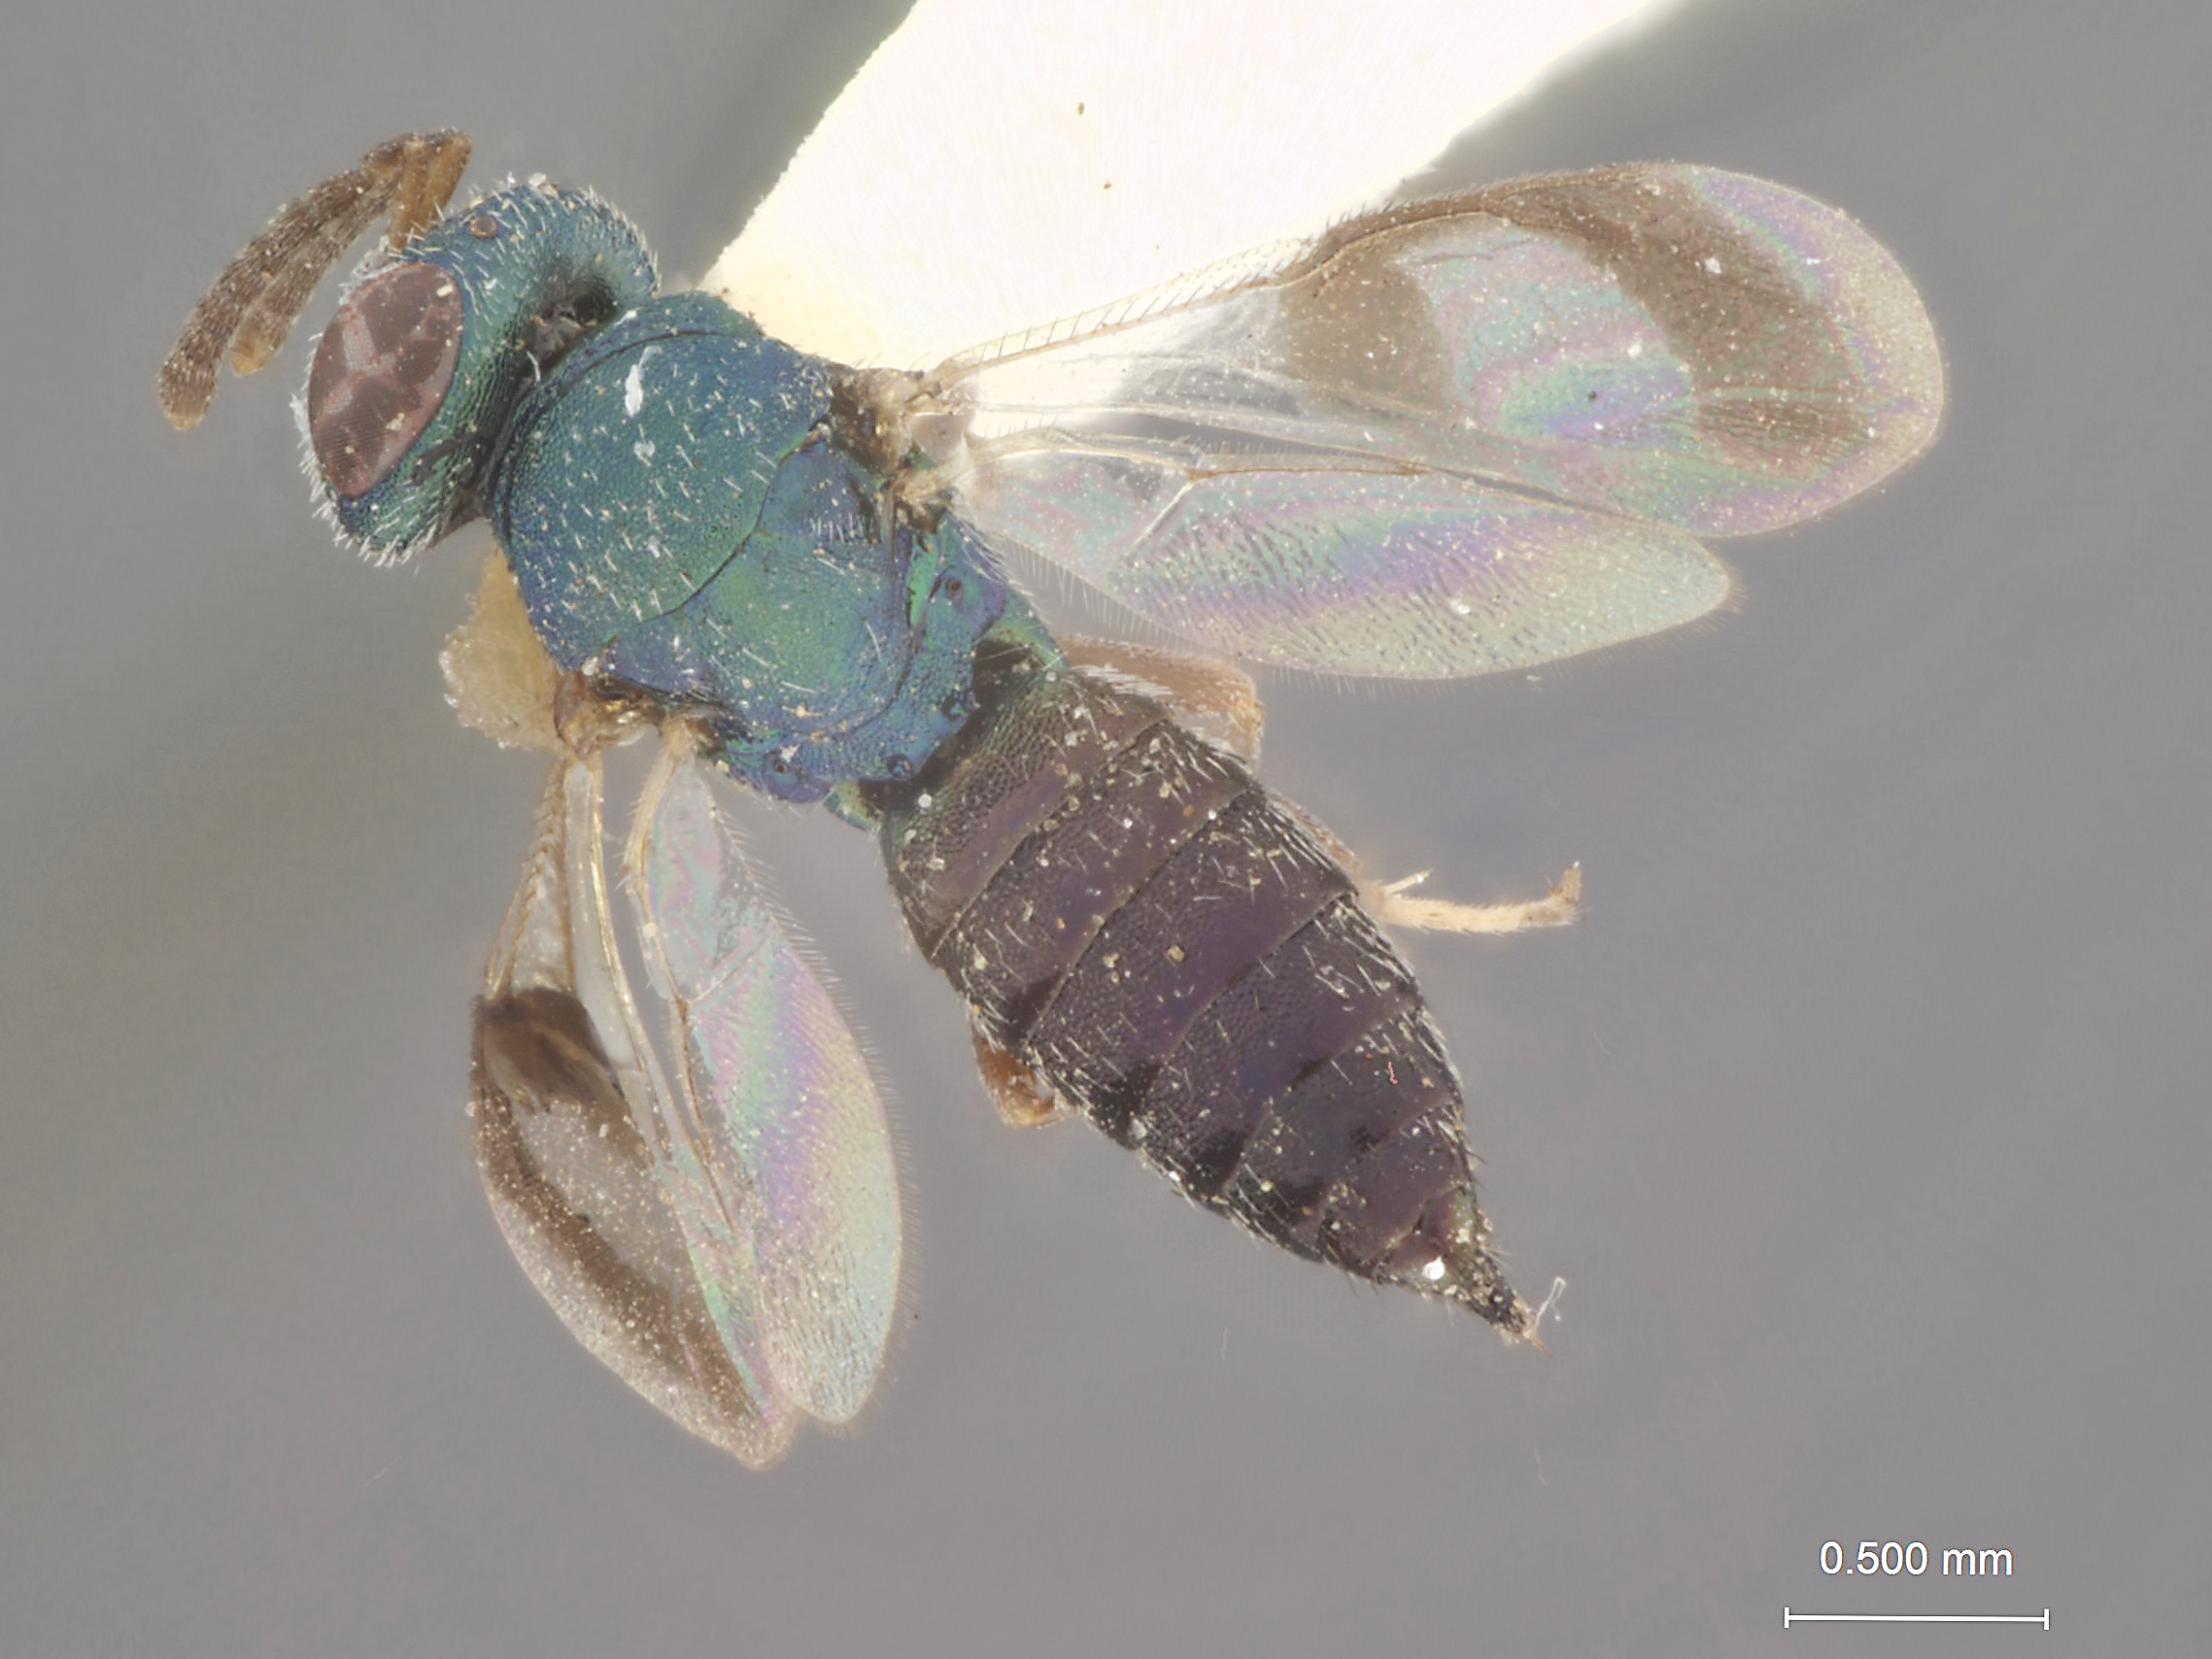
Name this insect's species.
Boharticus margaretae
